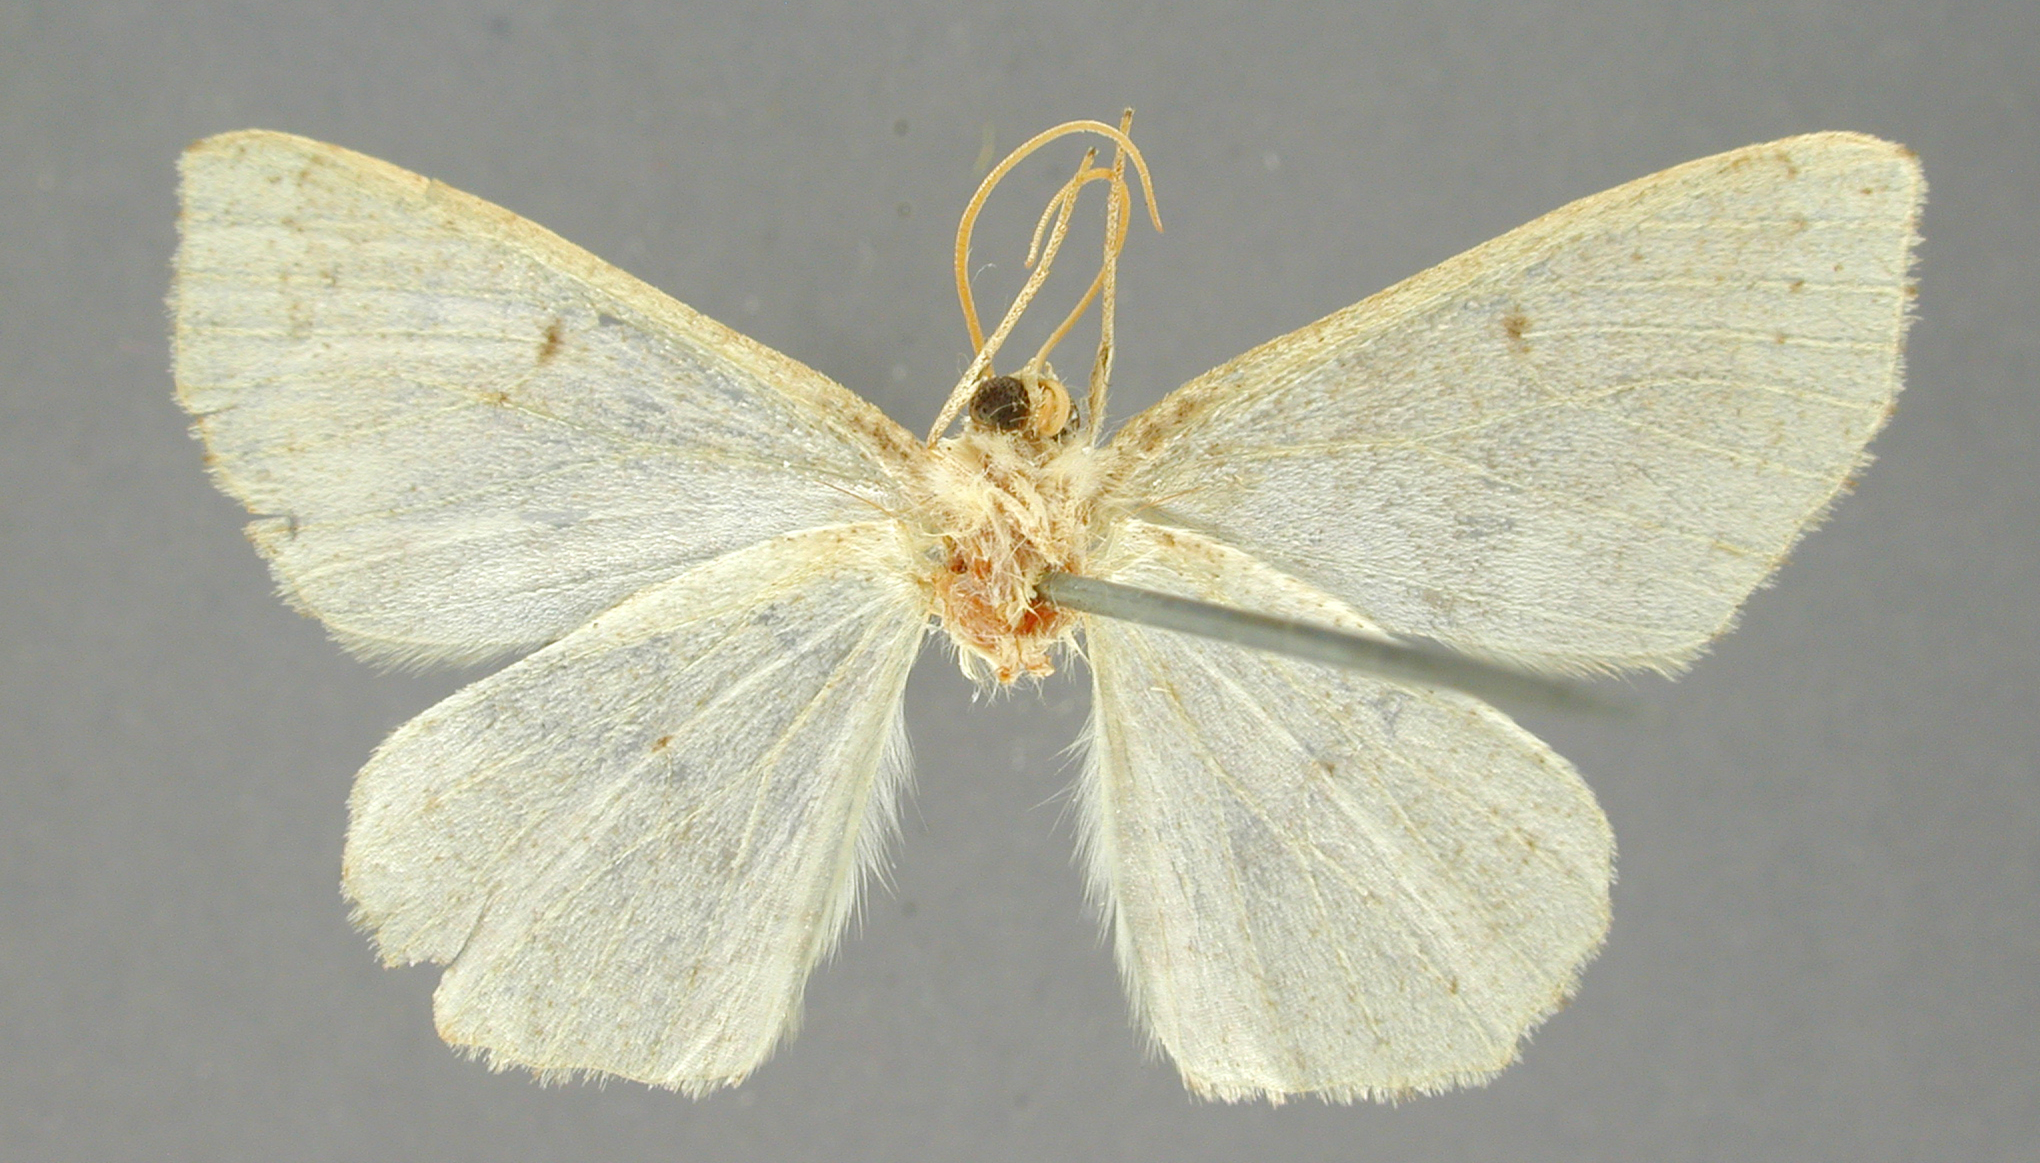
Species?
Sabulodes mastaura
